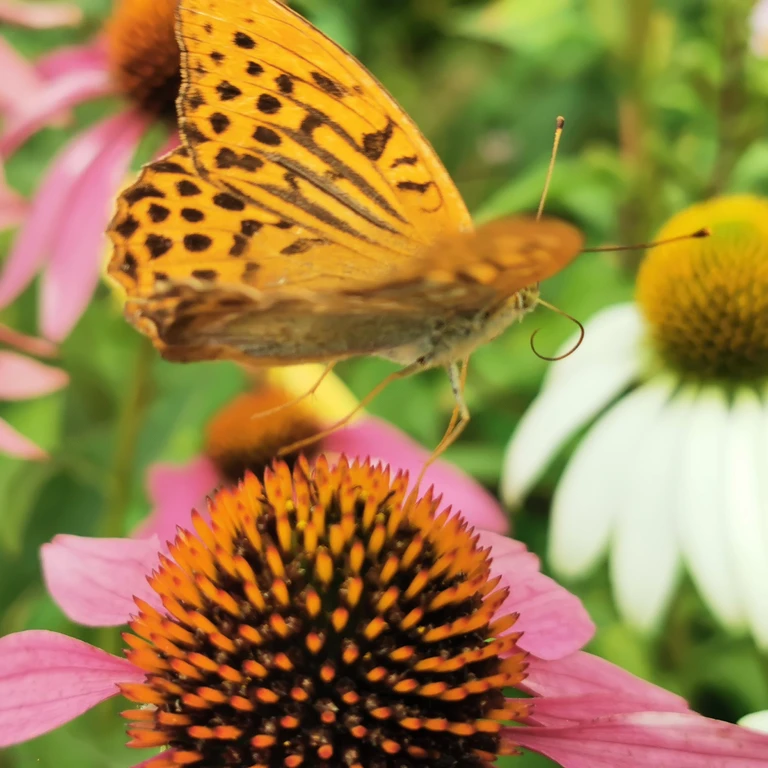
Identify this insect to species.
Argynnis paphia
